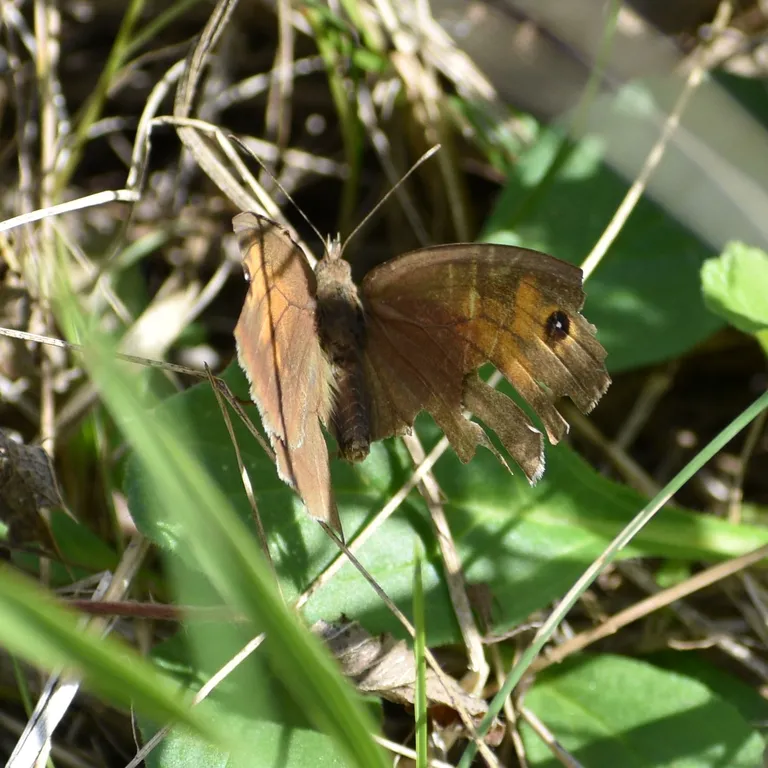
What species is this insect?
Maniola jurtina
